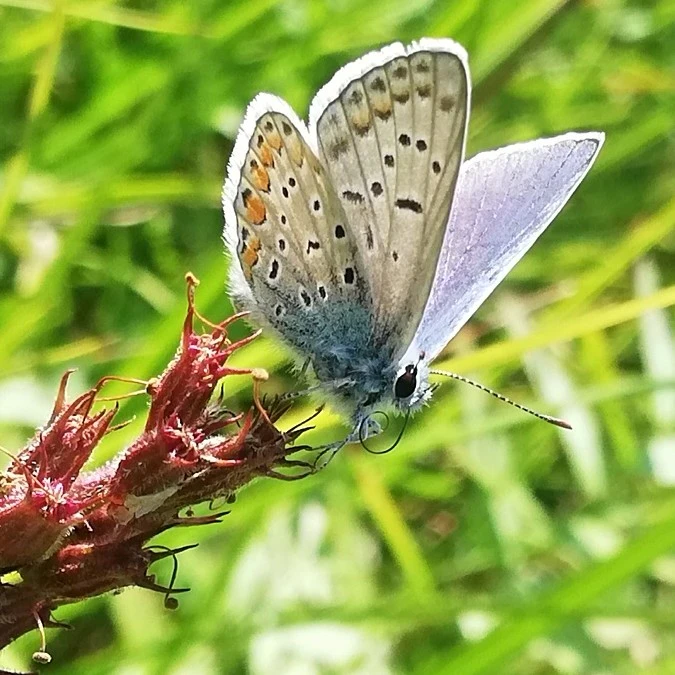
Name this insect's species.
Polyommatus icarus
